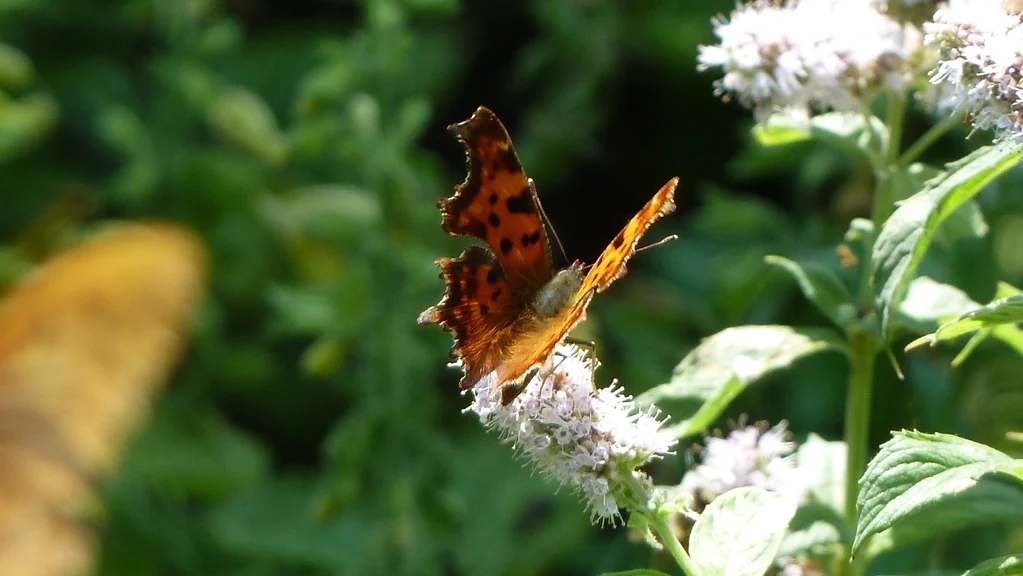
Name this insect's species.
Polygonia c-album
